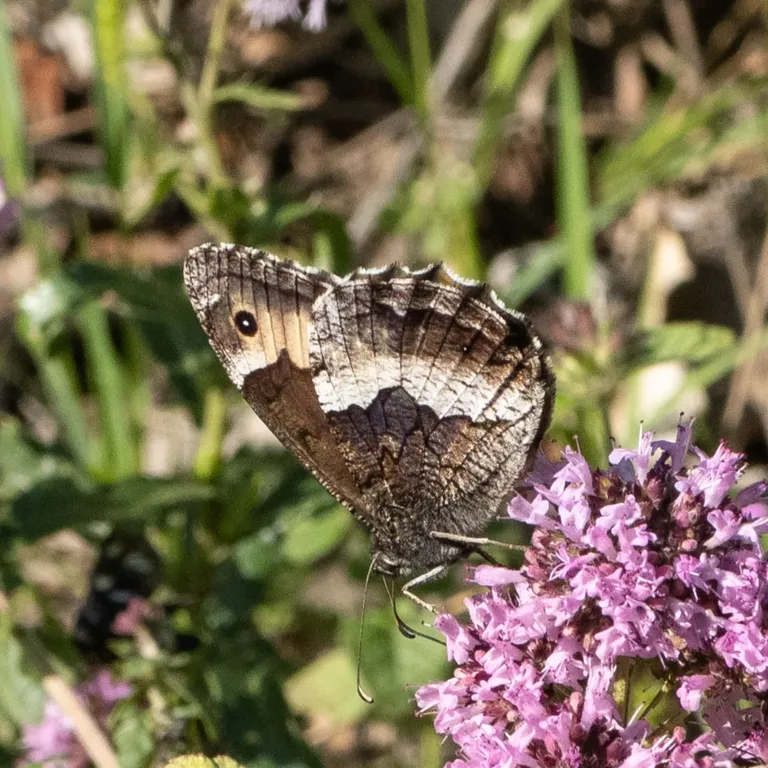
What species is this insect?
Hipparchia alcyone
